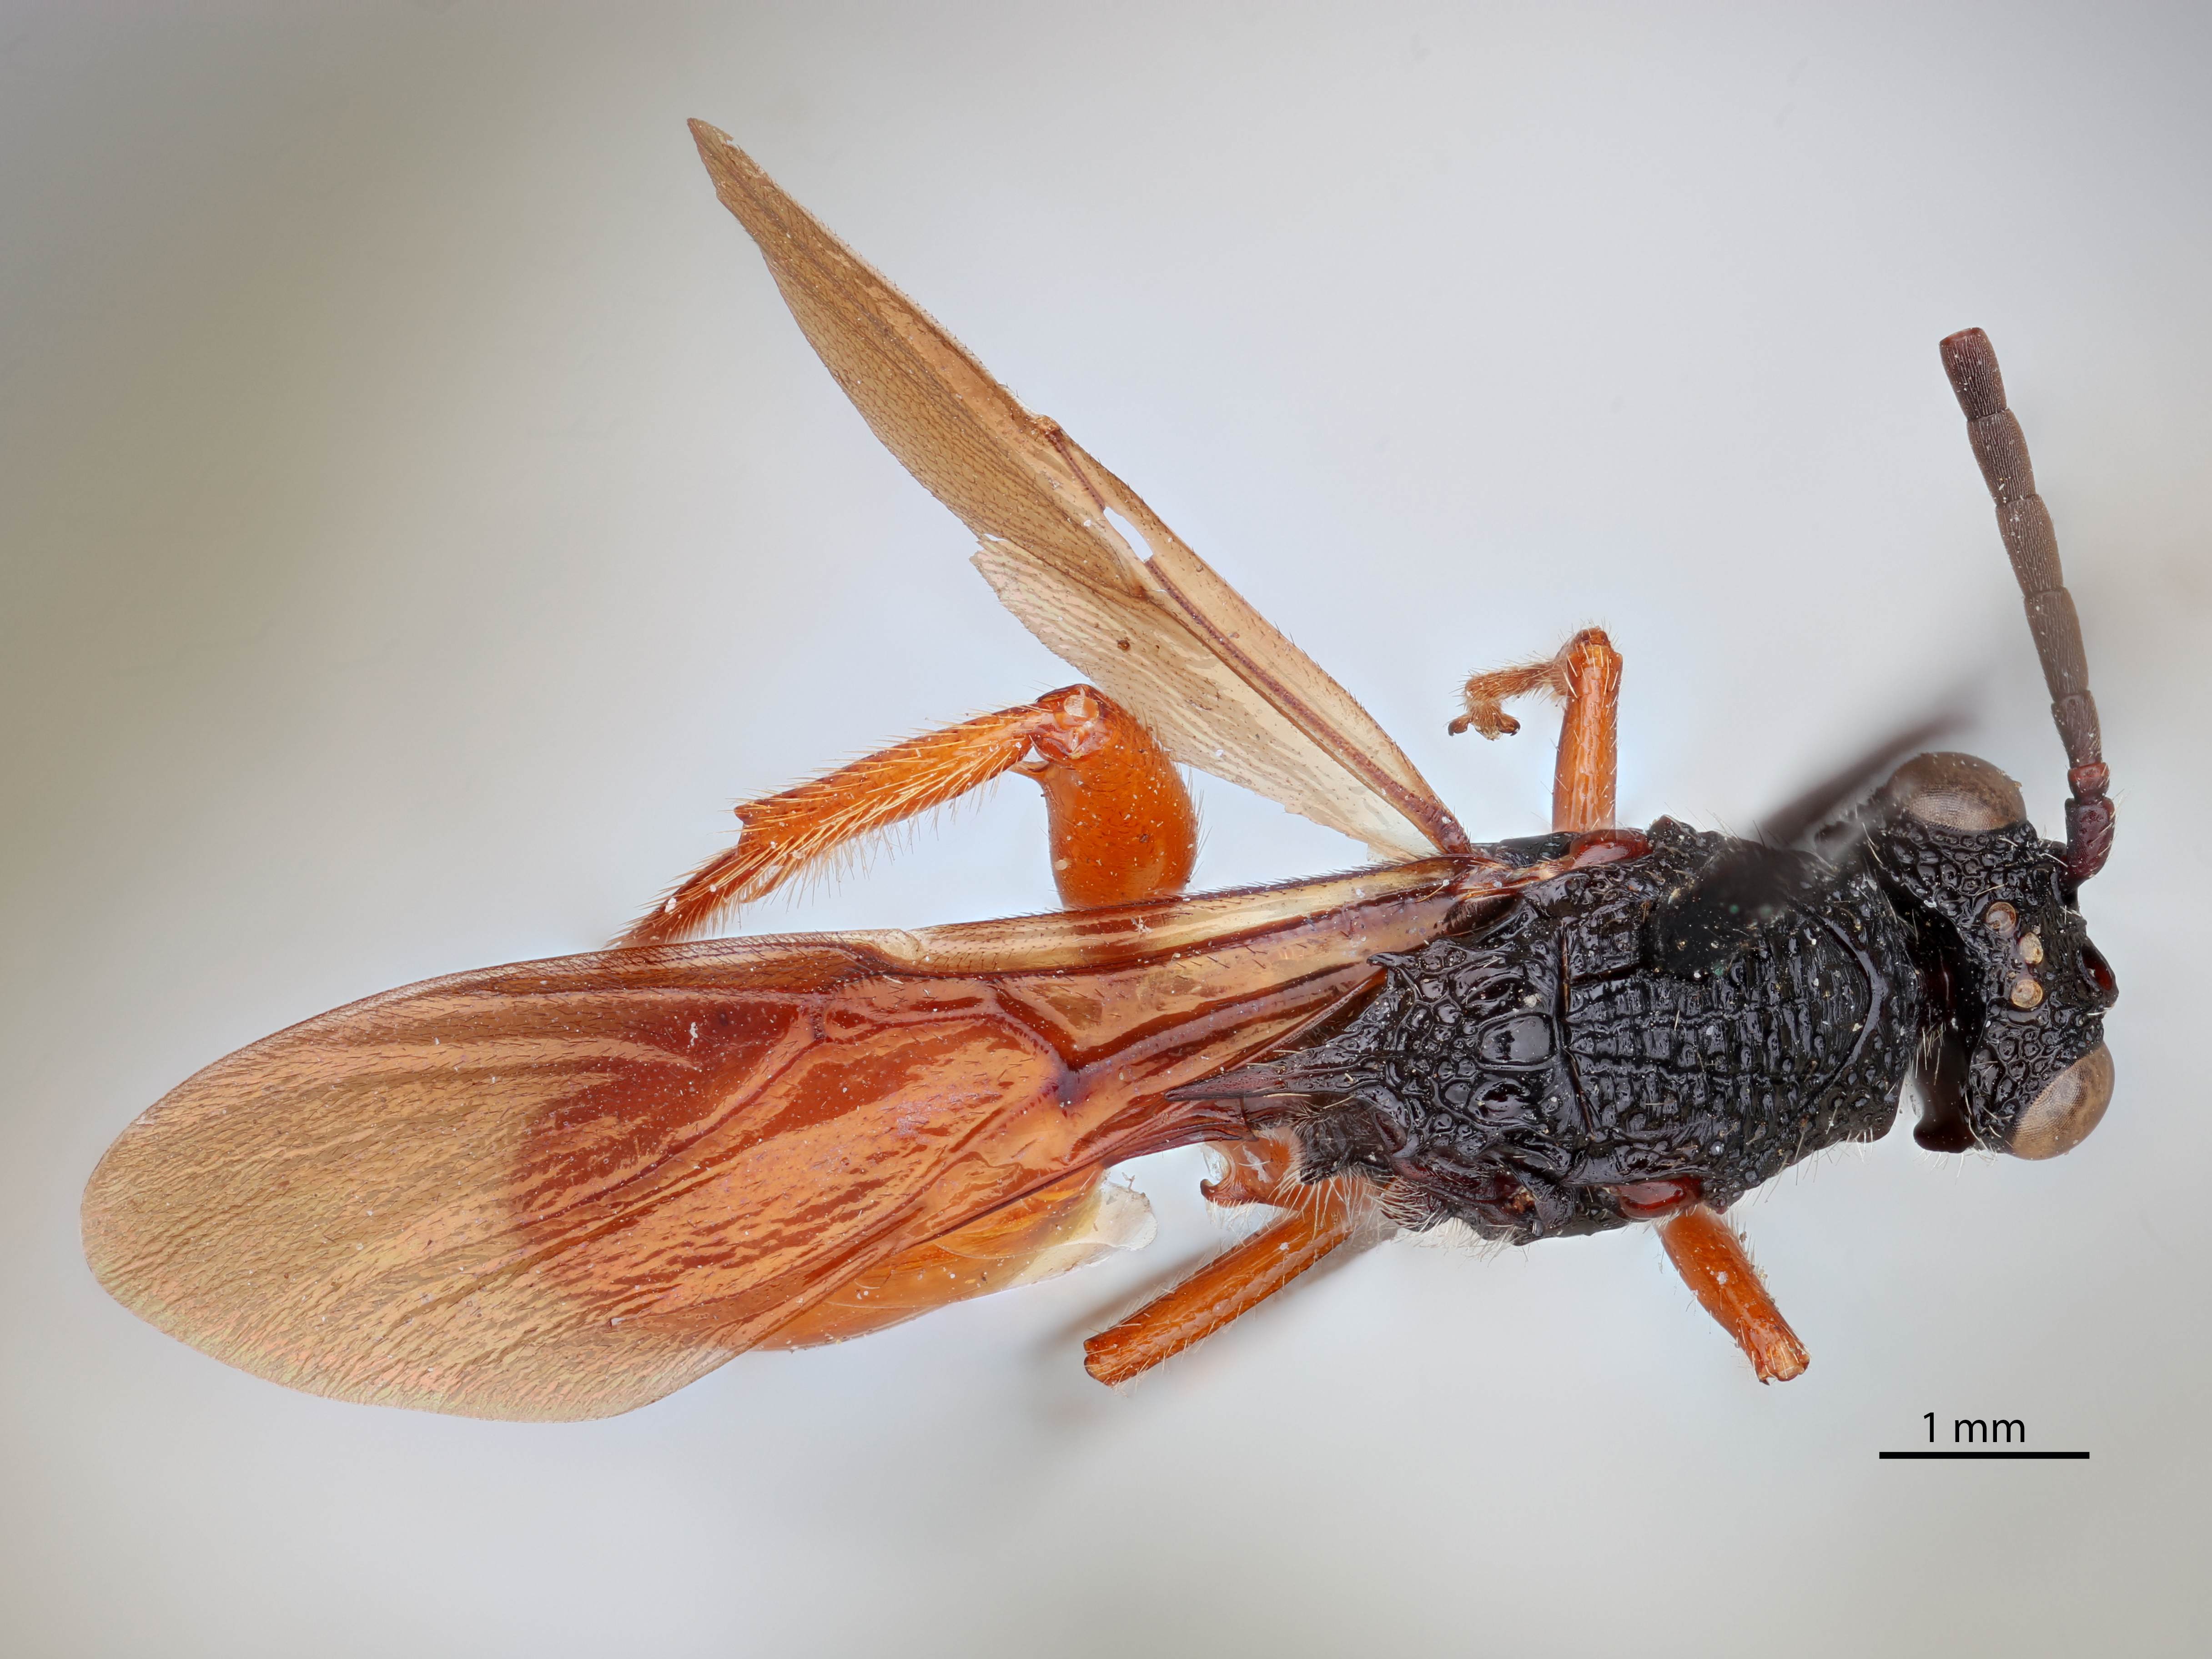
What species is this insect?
Oberthuerella eschara
